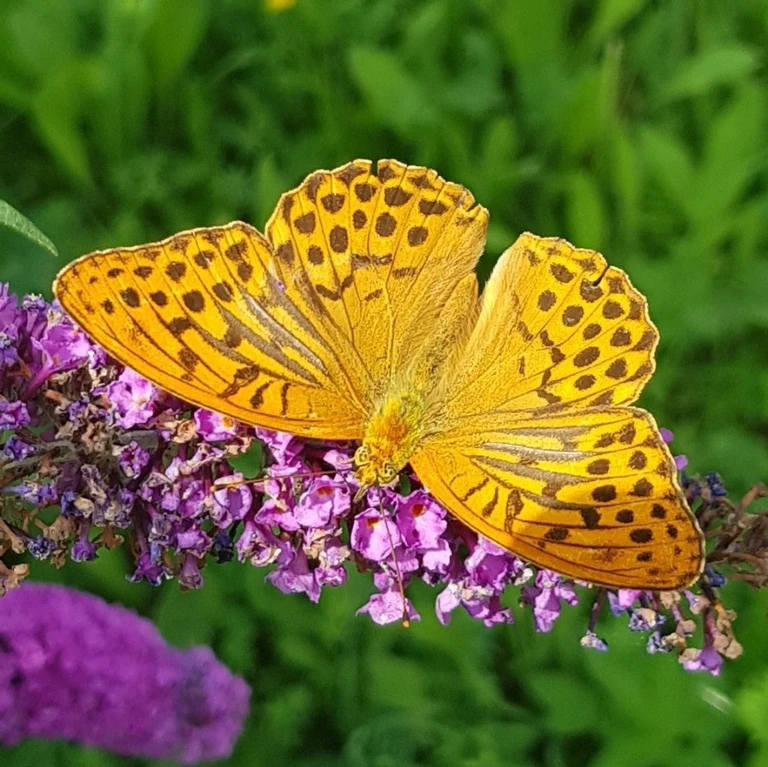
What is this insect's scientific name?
Argynnis paphia
